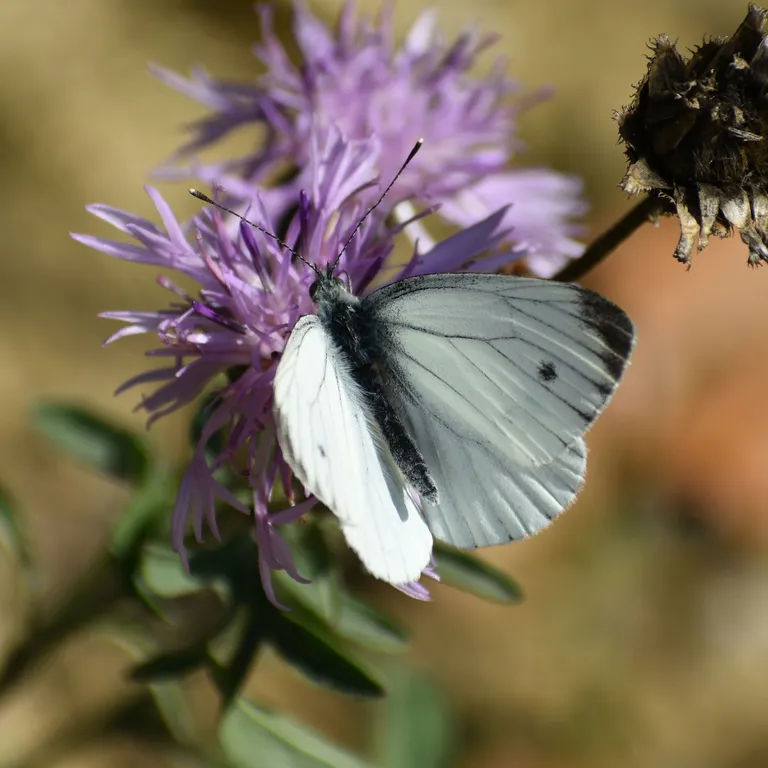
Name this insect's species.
Pieris napi
